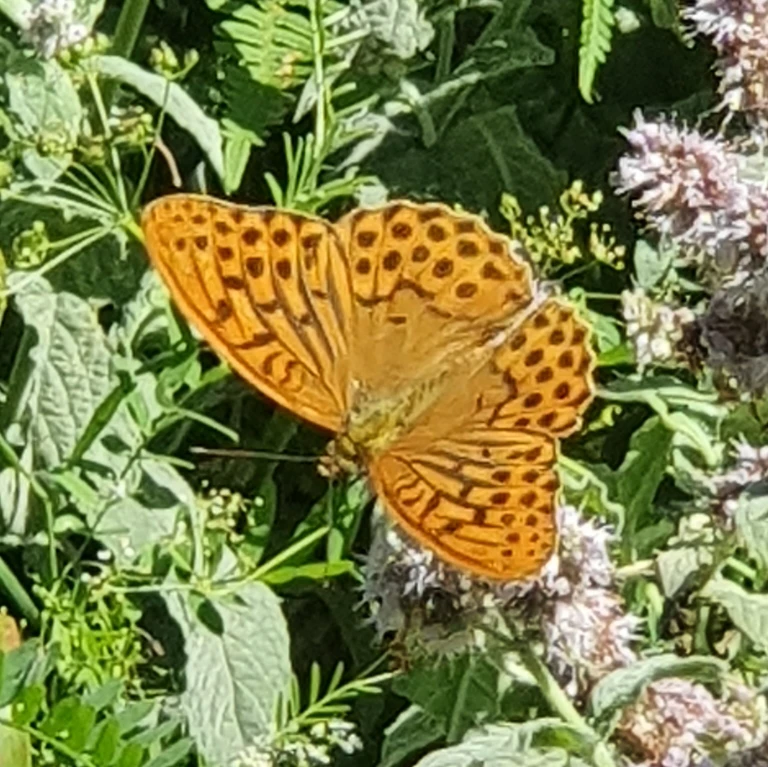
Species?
Argynnis paphia
